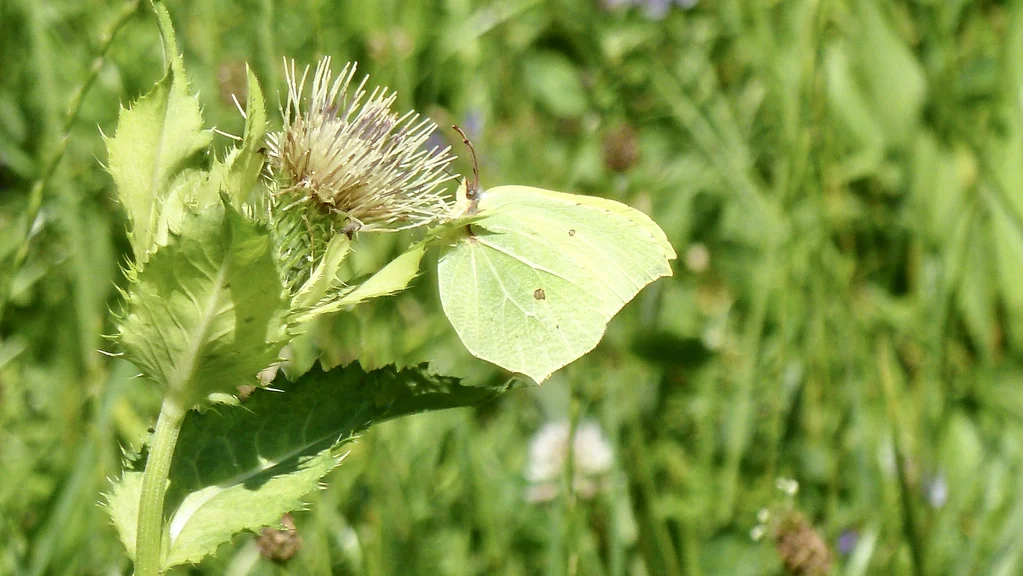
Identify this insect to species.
Gonepteryx rhamni
